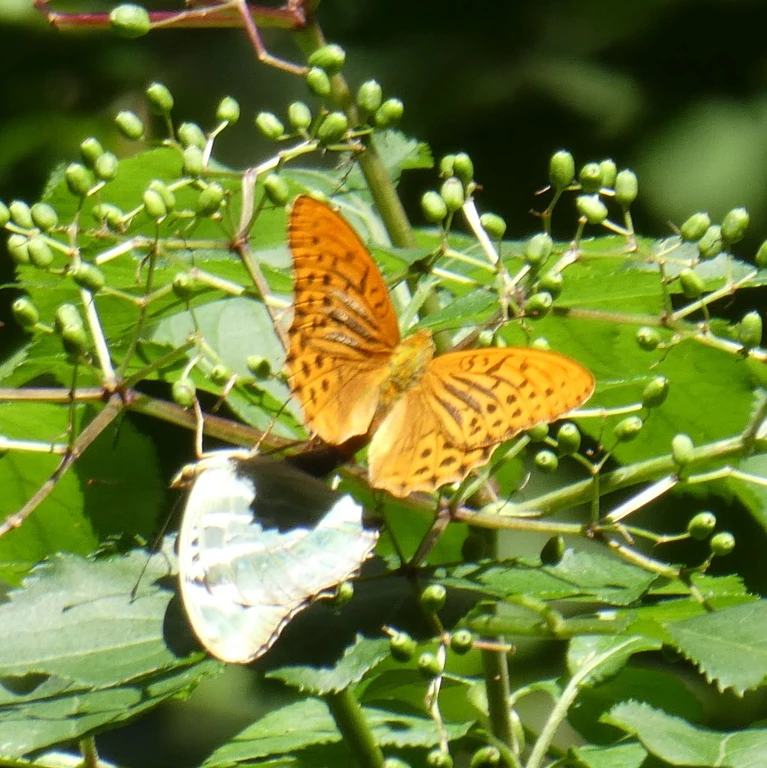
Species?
Argynnis paphia
